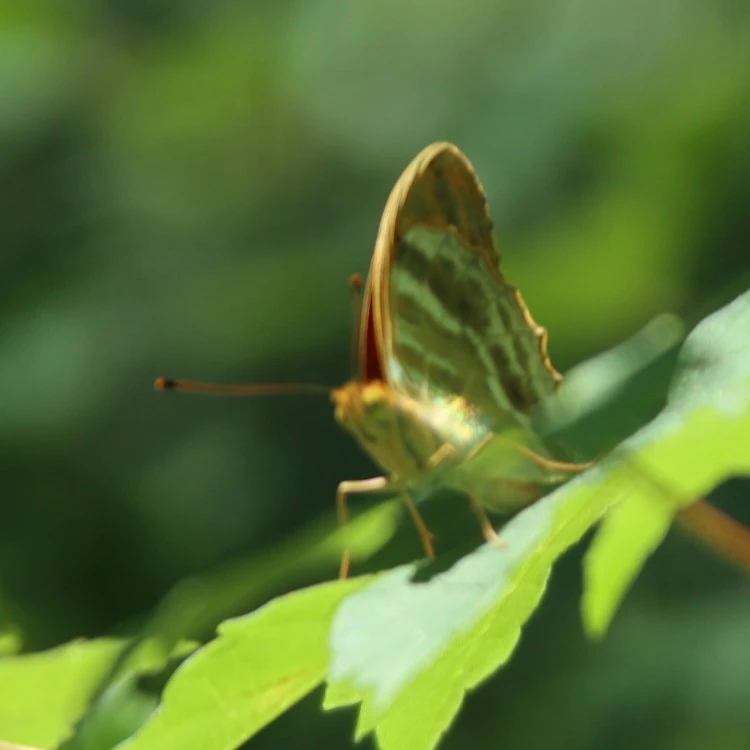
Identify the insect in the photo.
Argynnis paphia
